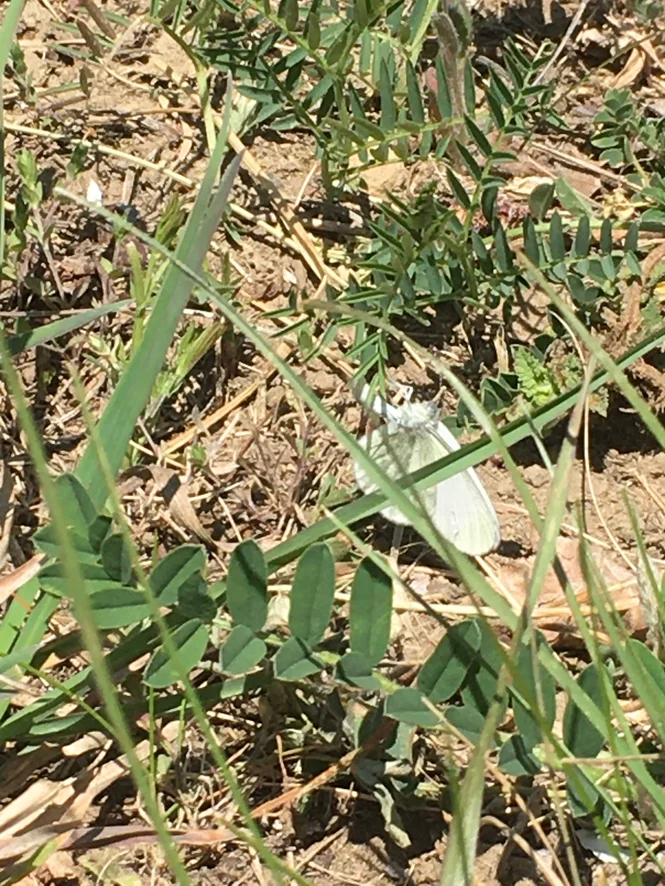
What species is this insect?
Leptidea sinapis/juvernica
